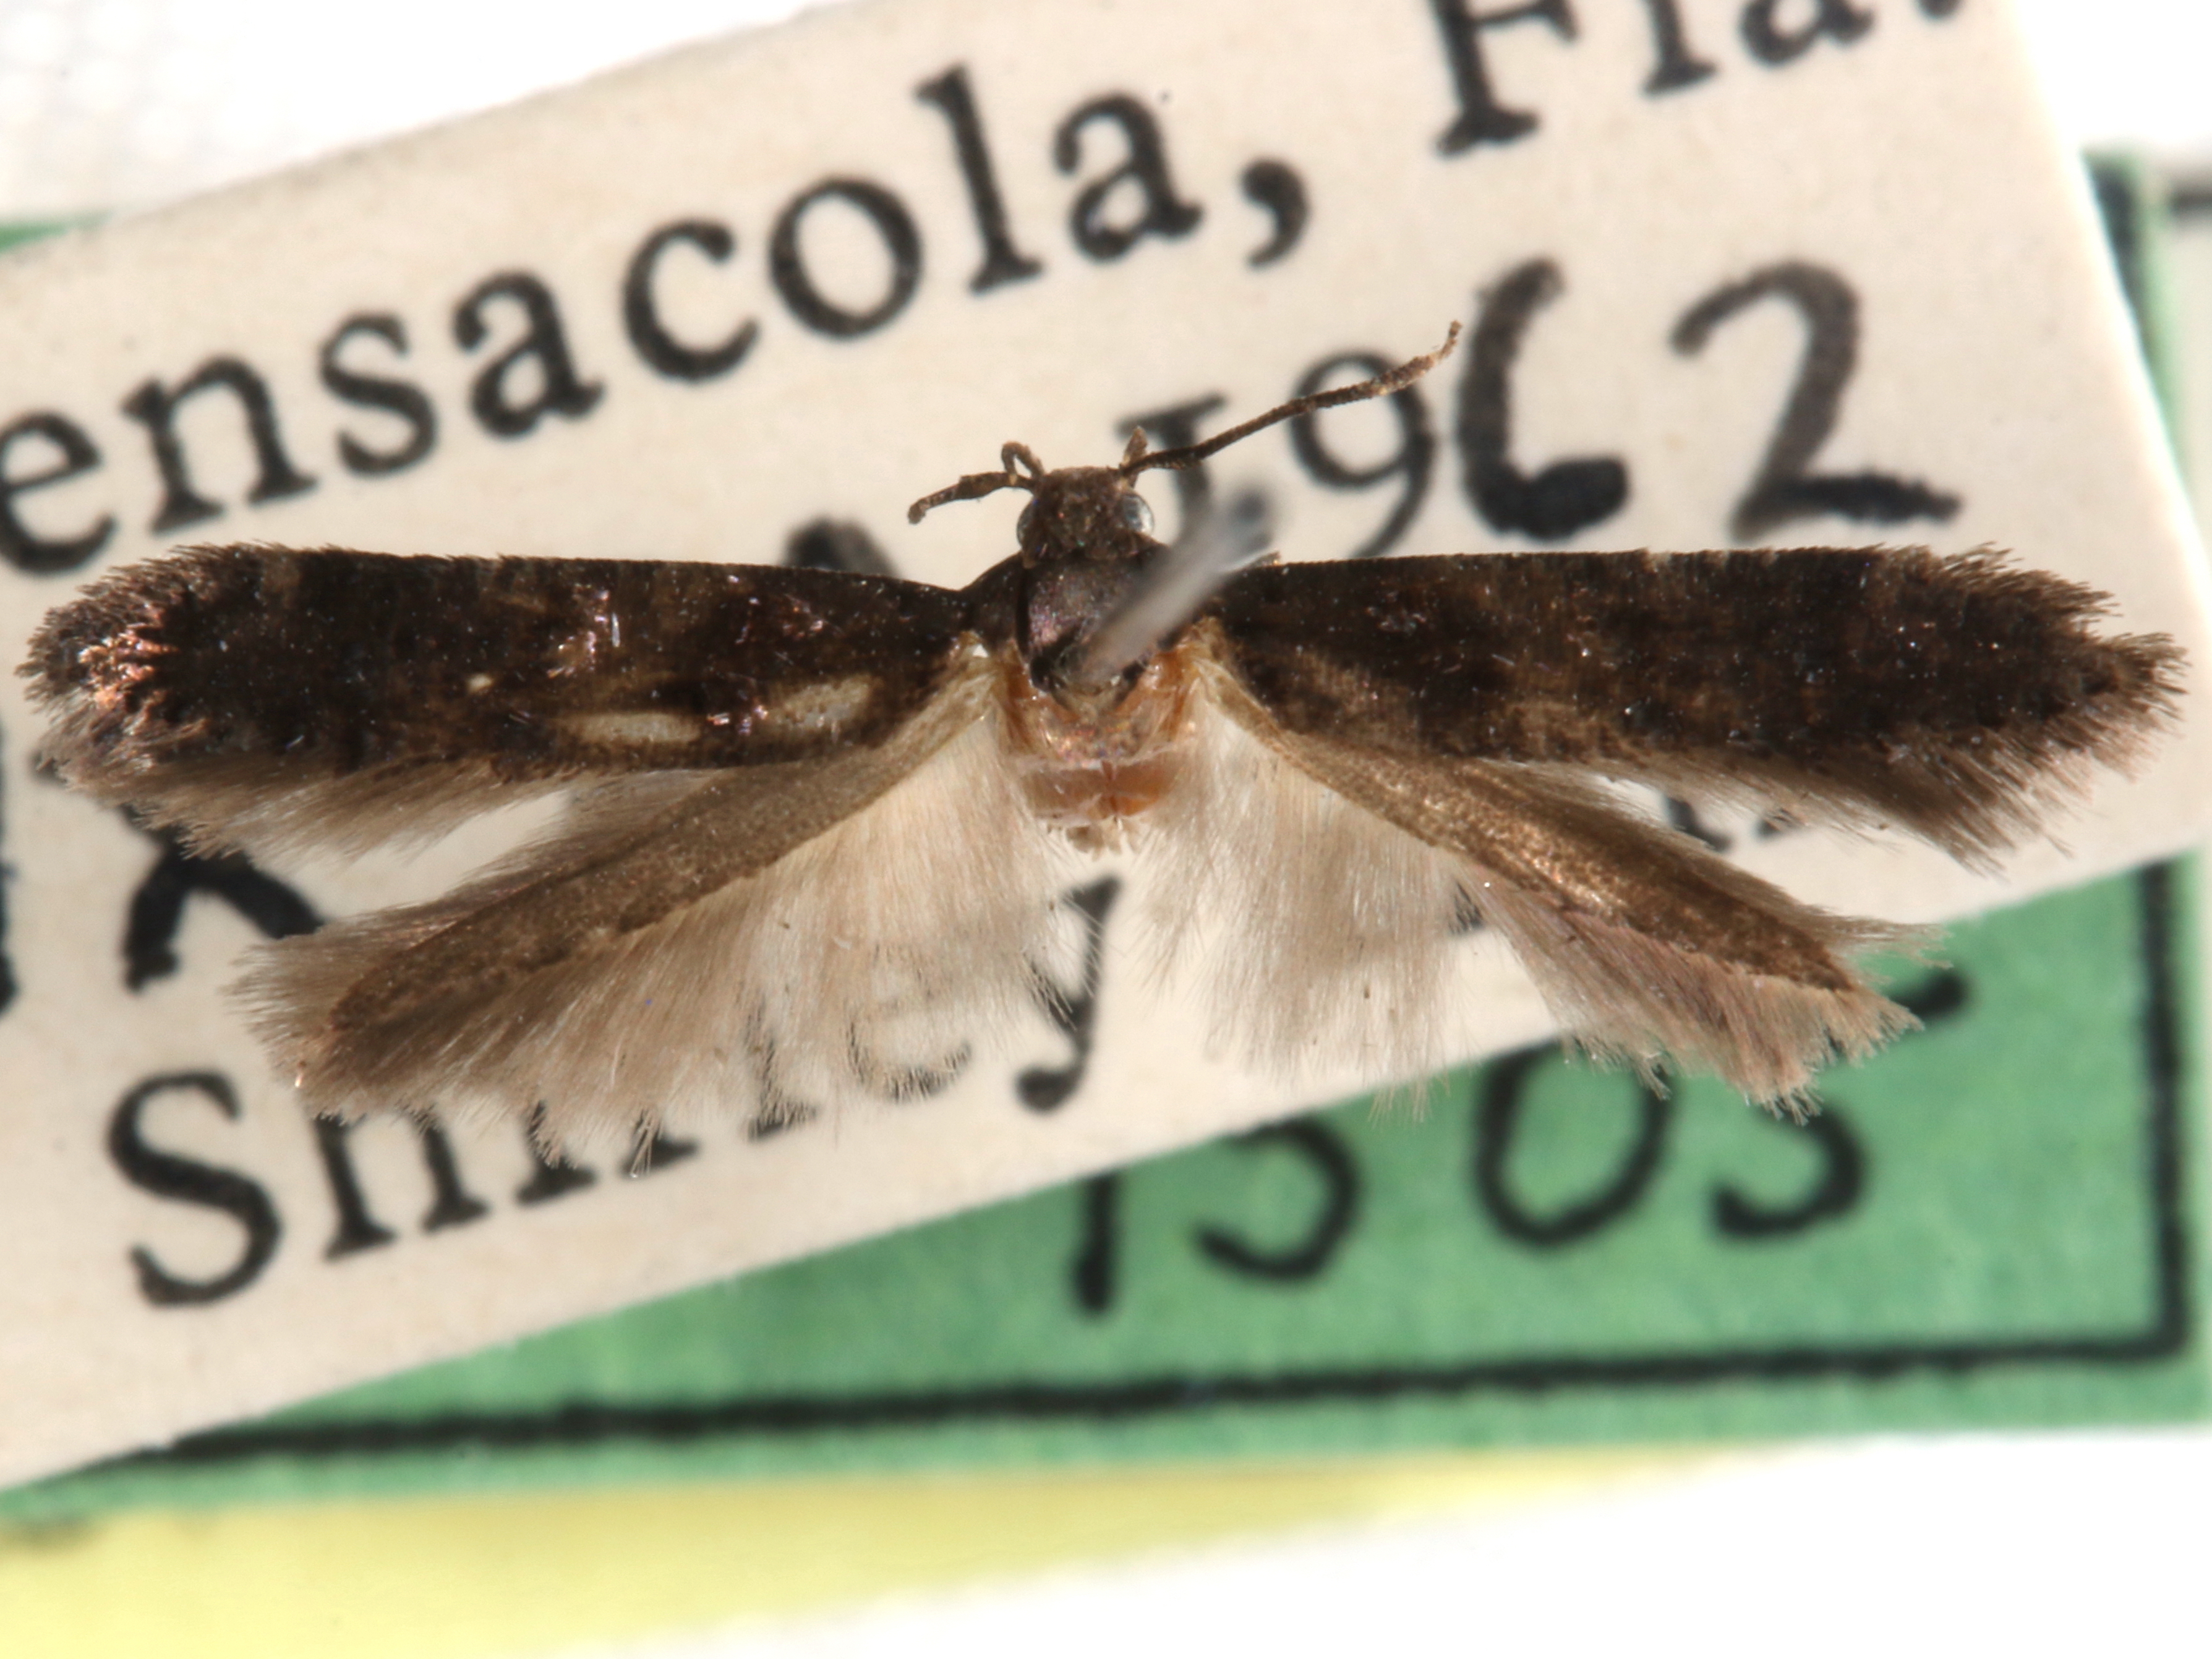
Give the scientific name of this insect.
Walshia exemplata
